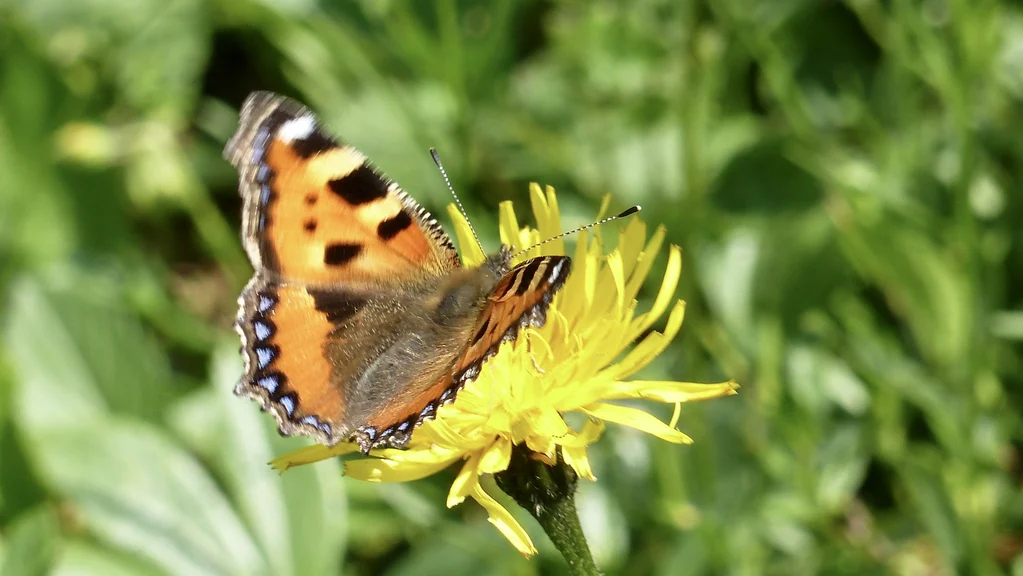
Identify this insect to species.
Aglais urticae
